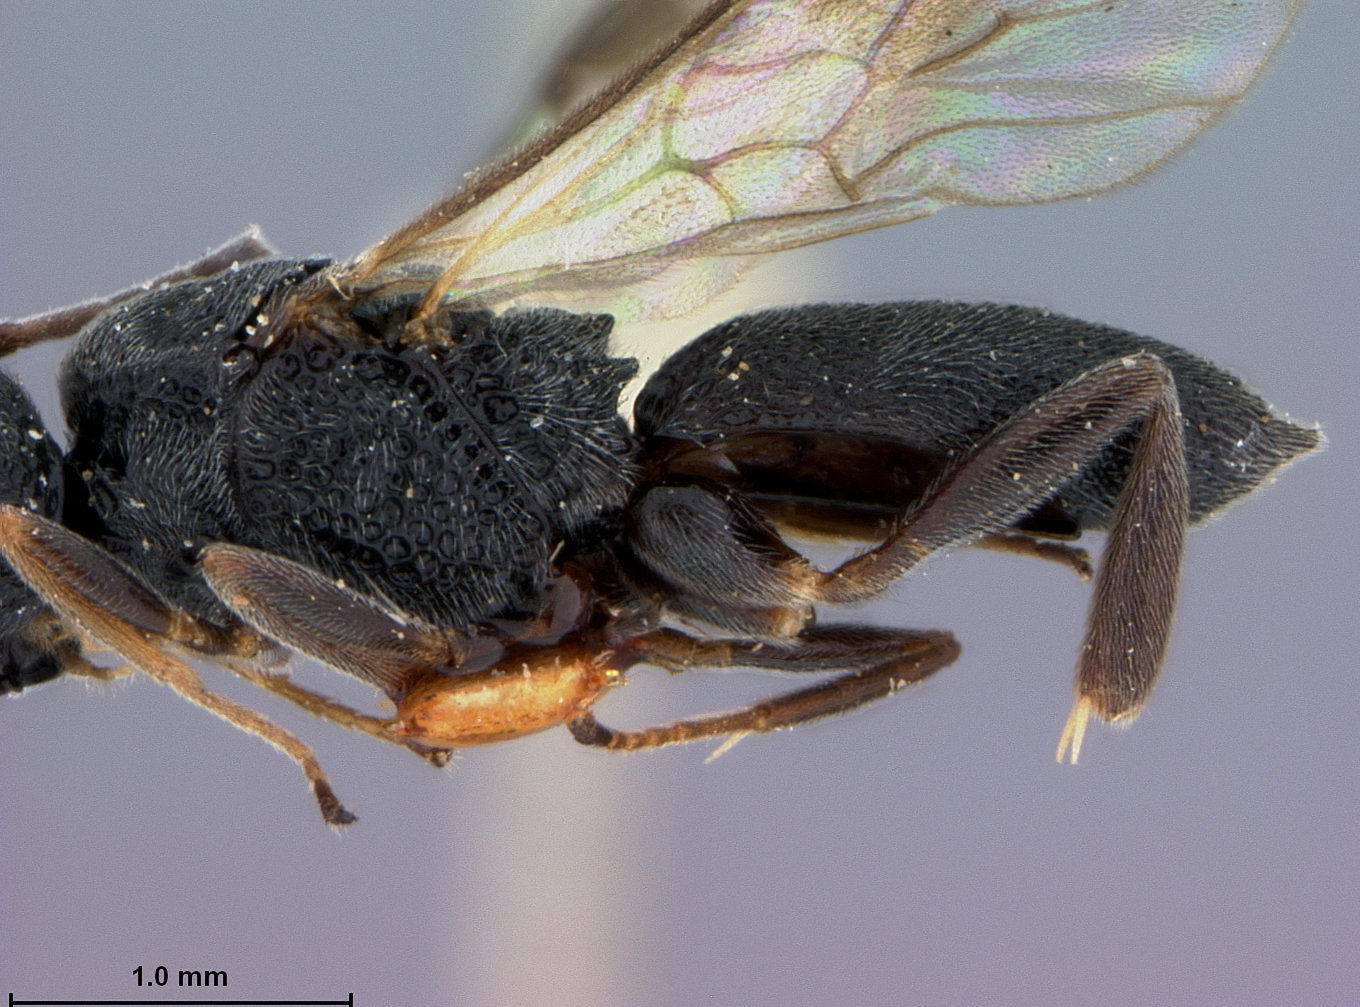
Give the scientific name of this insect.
Cascogaster fullawayi
